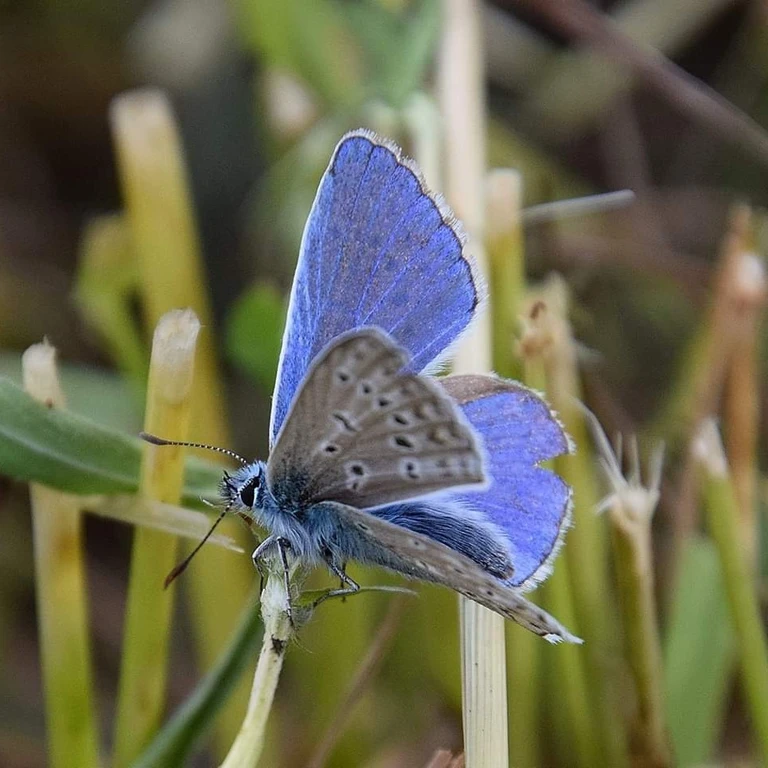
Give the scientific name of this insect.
Polyommatus icarus
